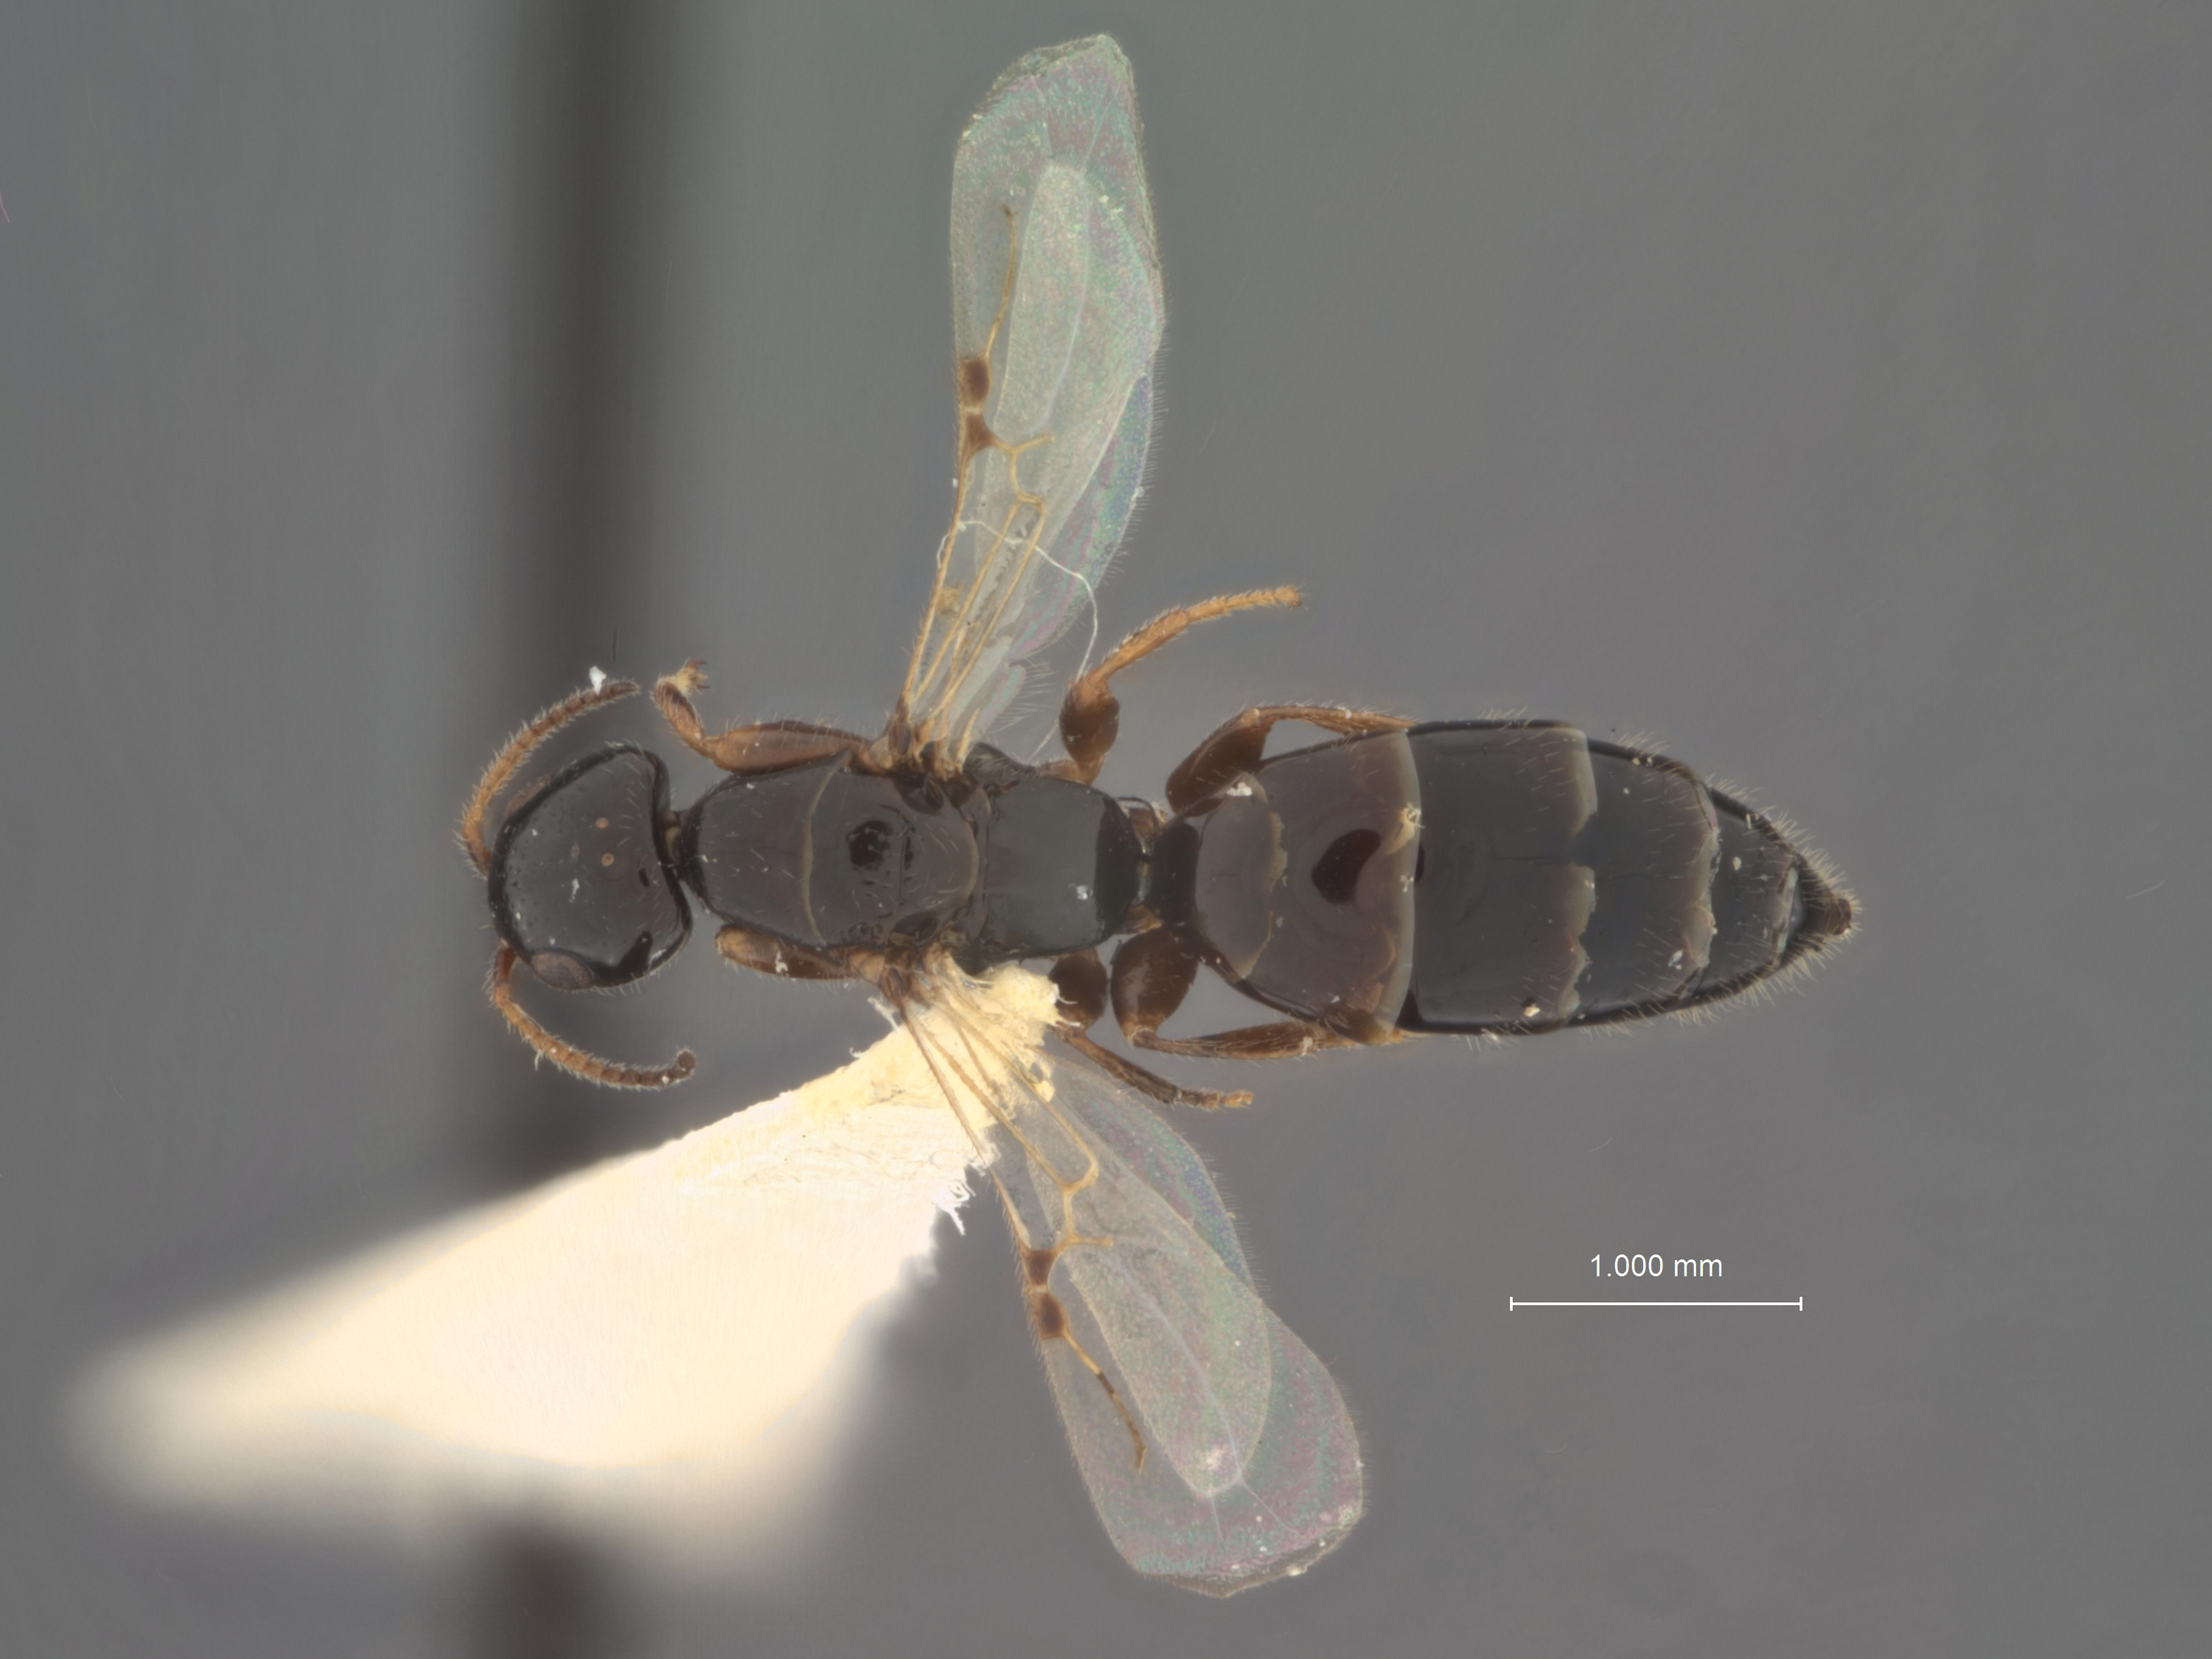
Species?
Goniozus indicus
